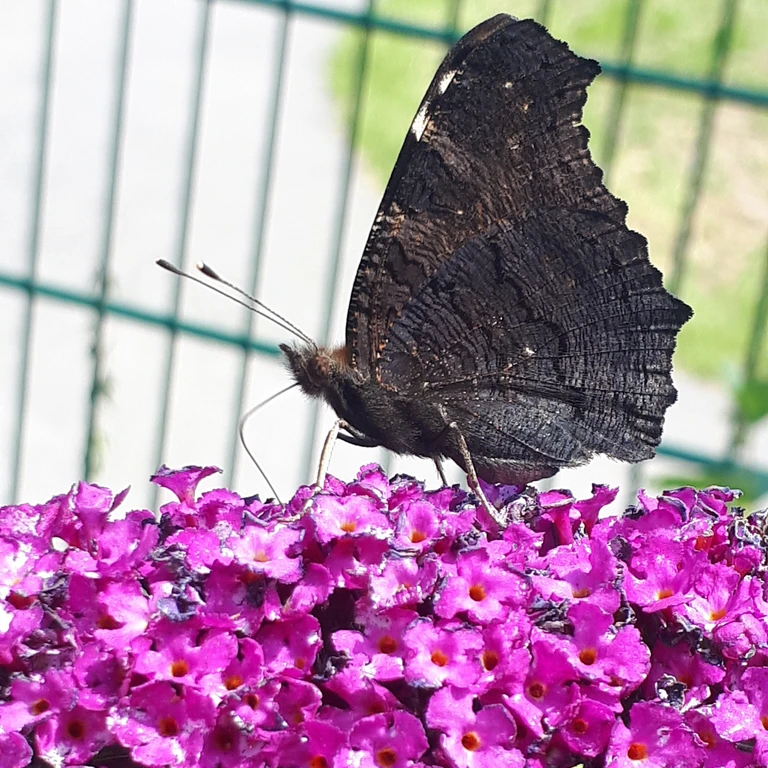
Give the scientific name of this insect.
Aglais io
